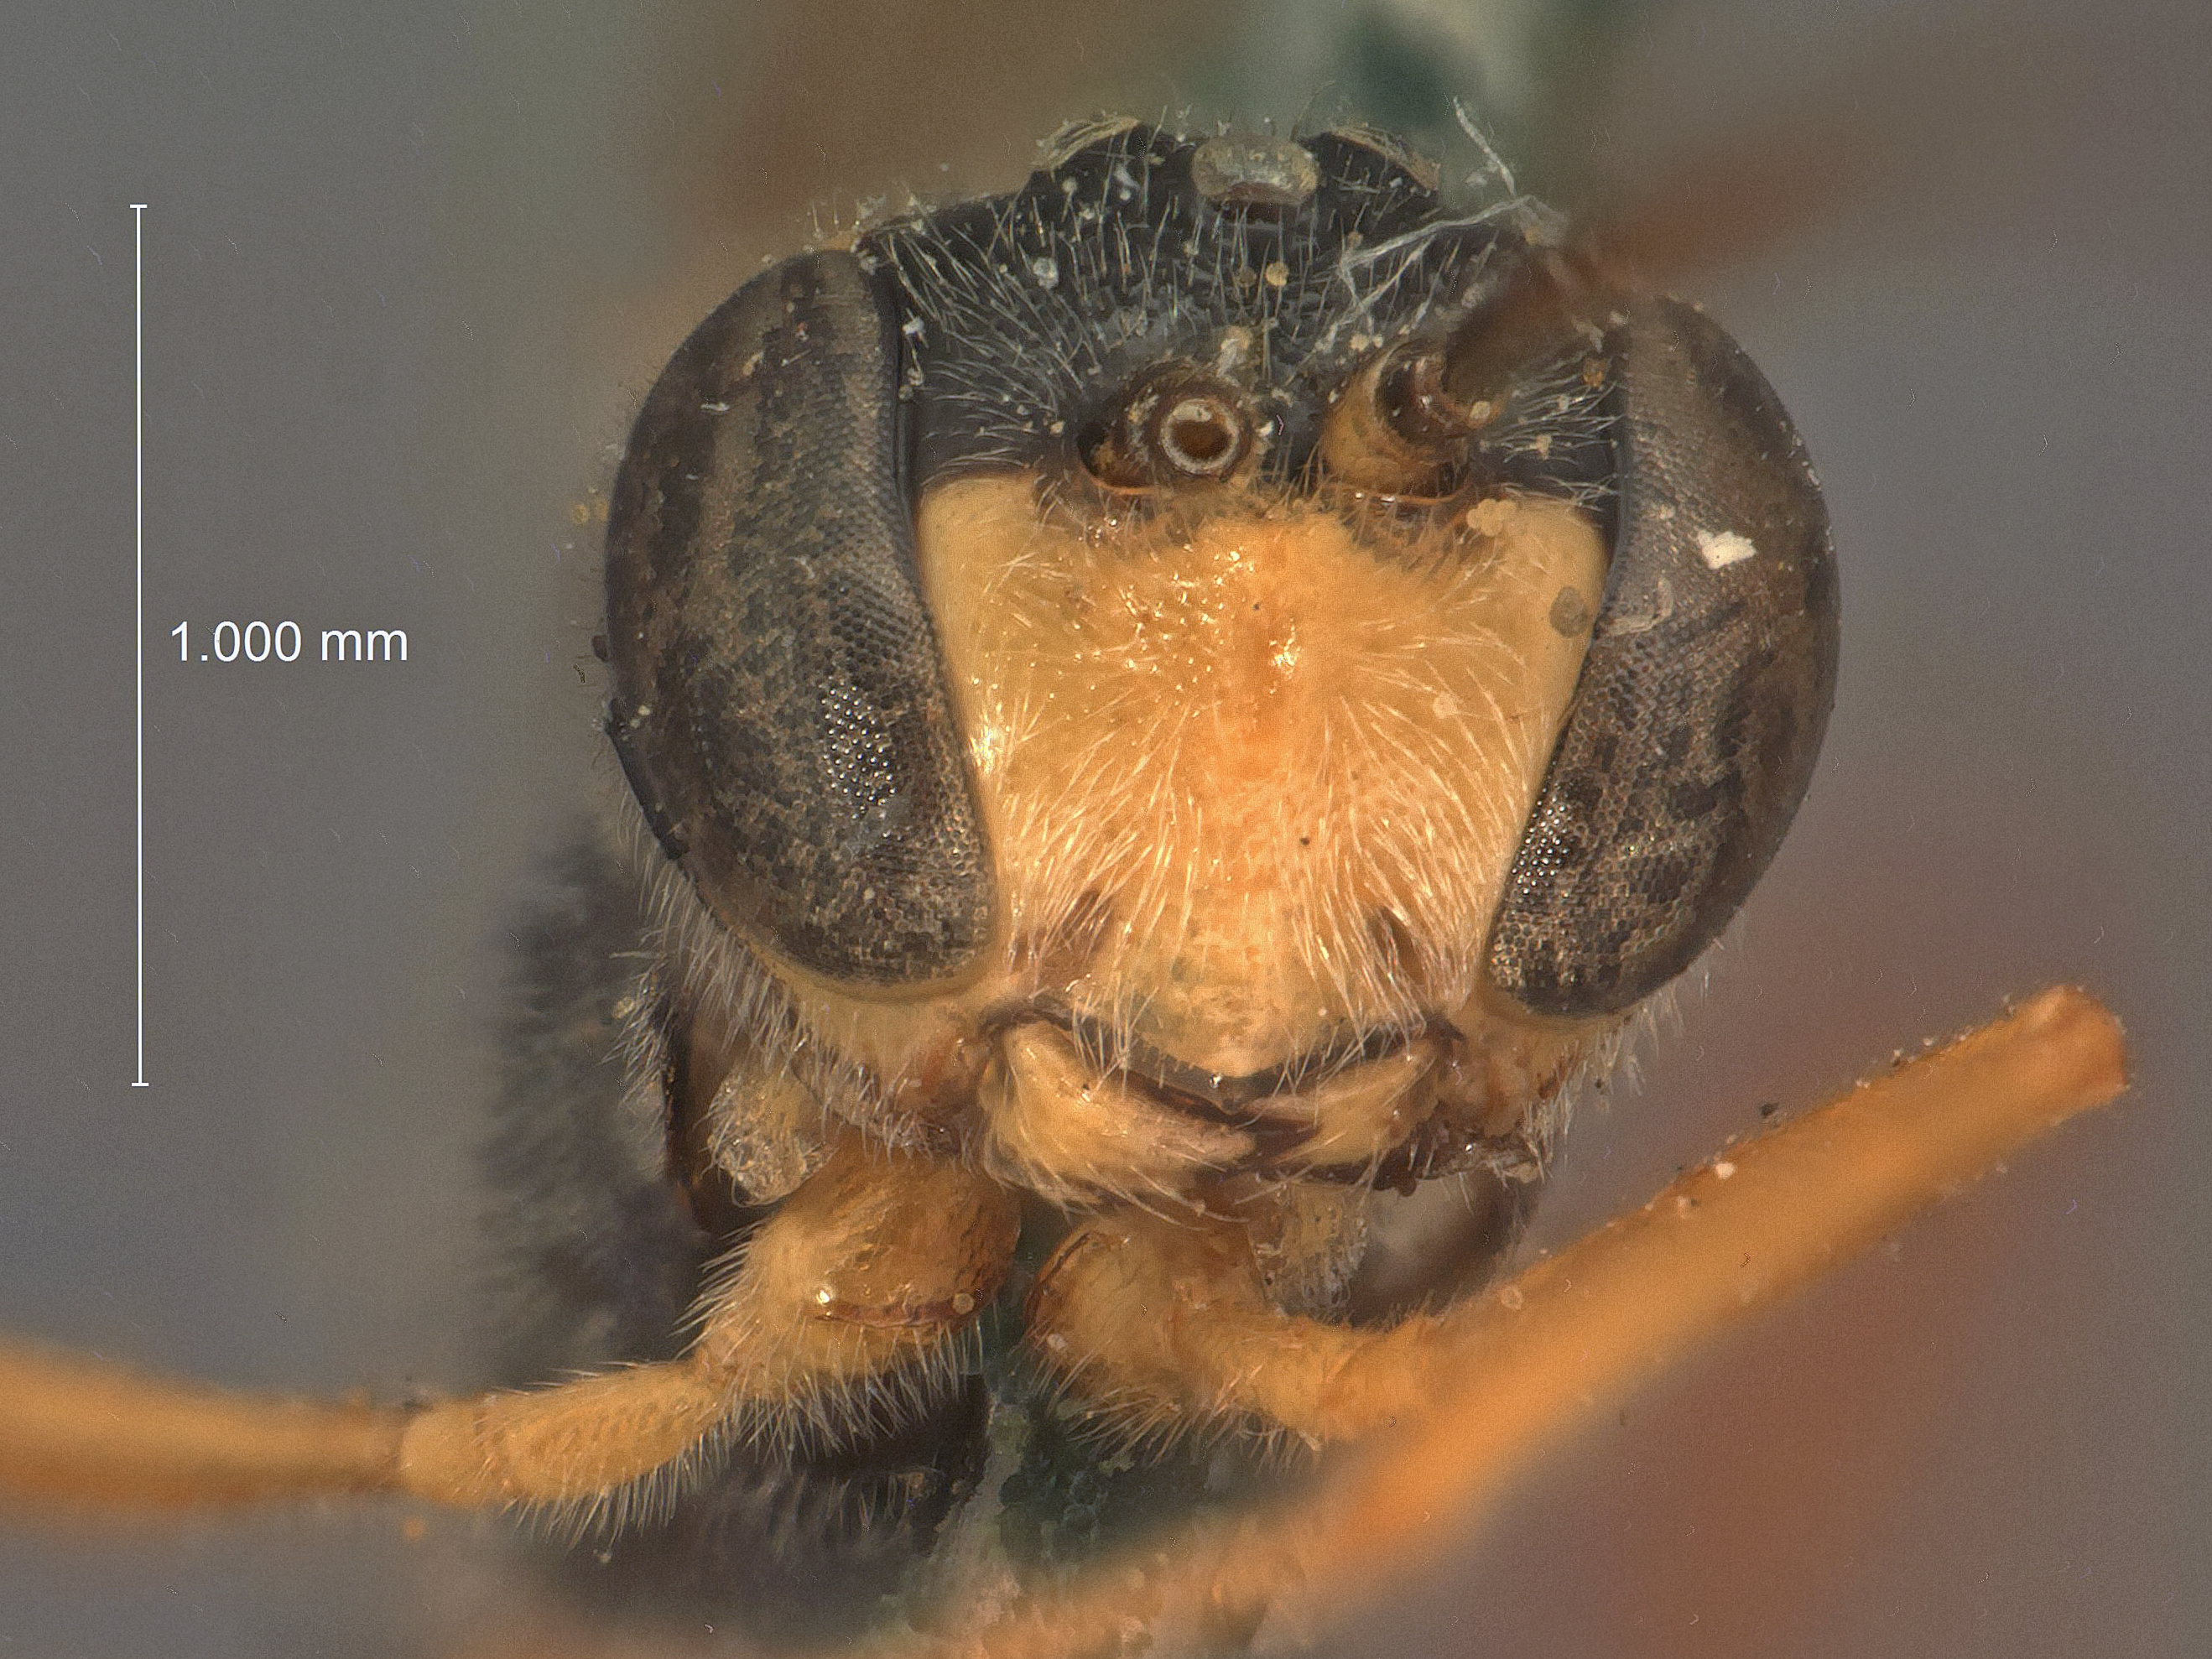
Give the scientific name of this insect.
Agrypon boreale
